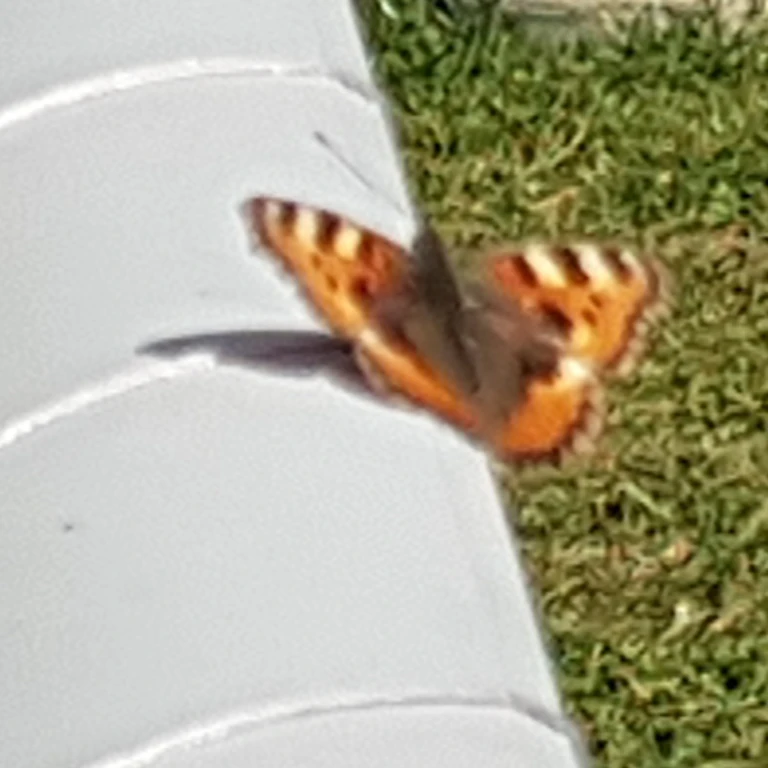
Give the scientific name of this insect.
Aglais urticae
